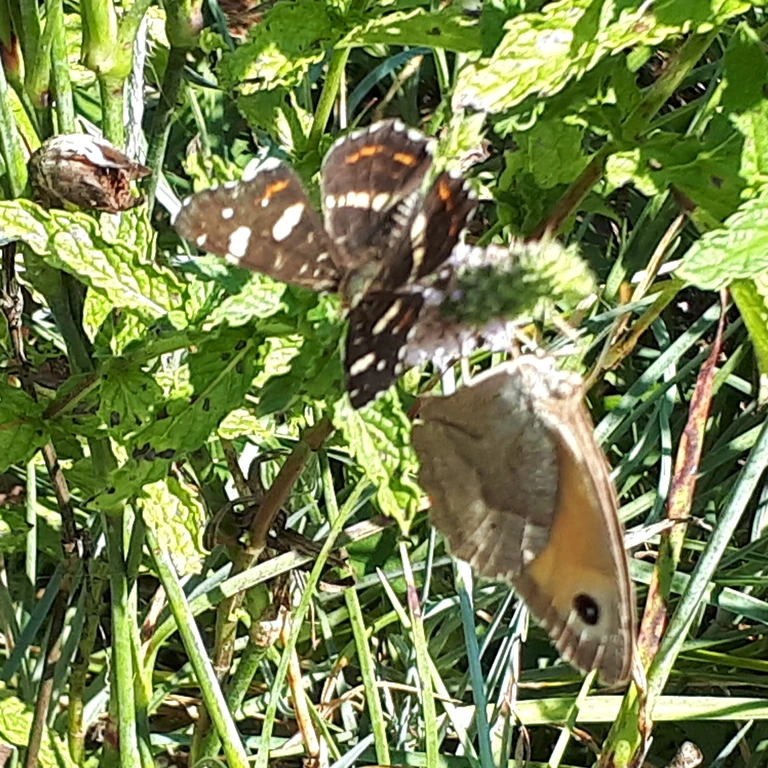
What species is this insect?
Maniola jurtina
